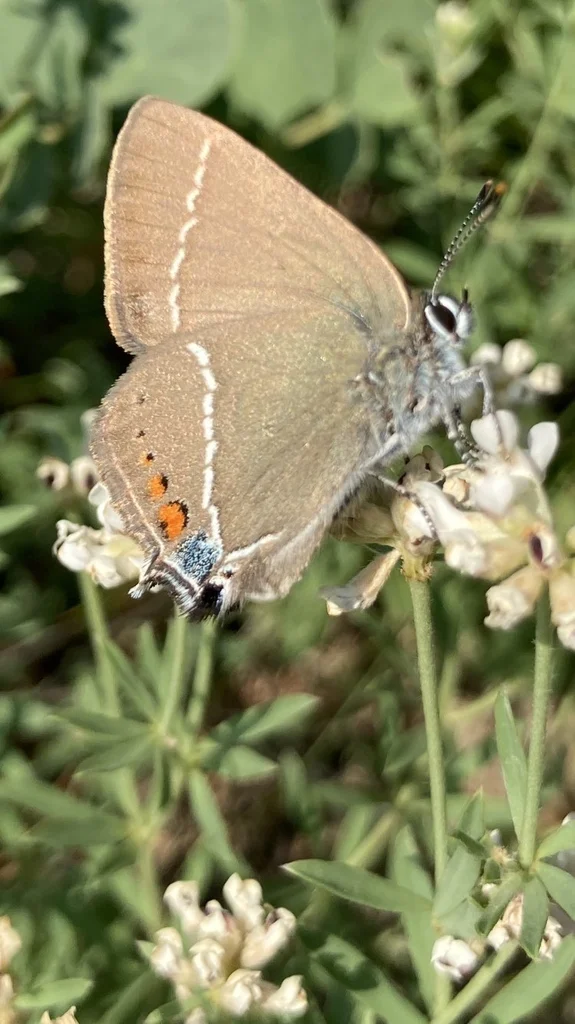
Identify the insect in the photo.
Satyrium spini (also Tuttiola spini)
